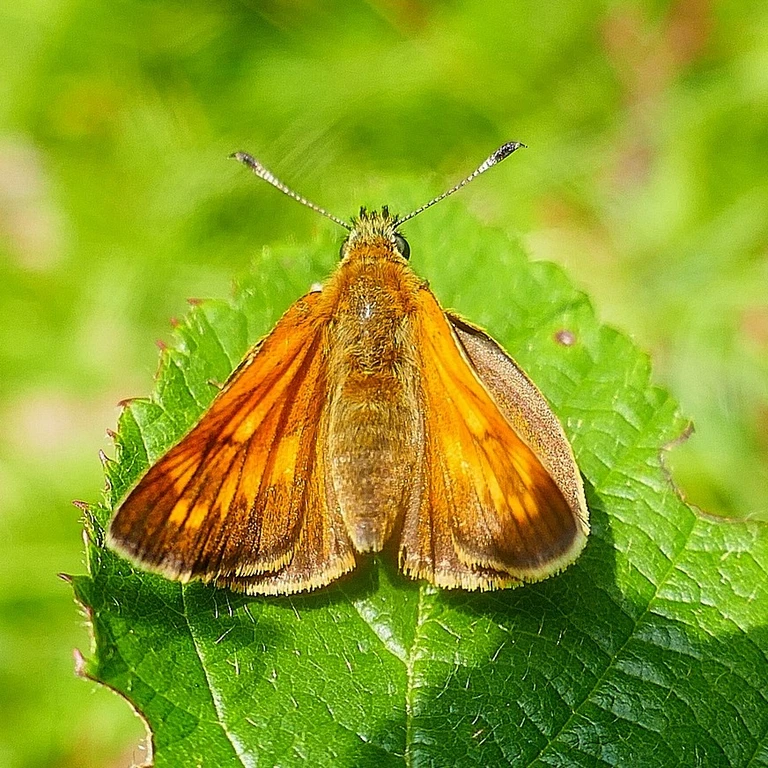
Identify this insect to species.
Ochlodes sylvanus (also Ochlodes venata)
